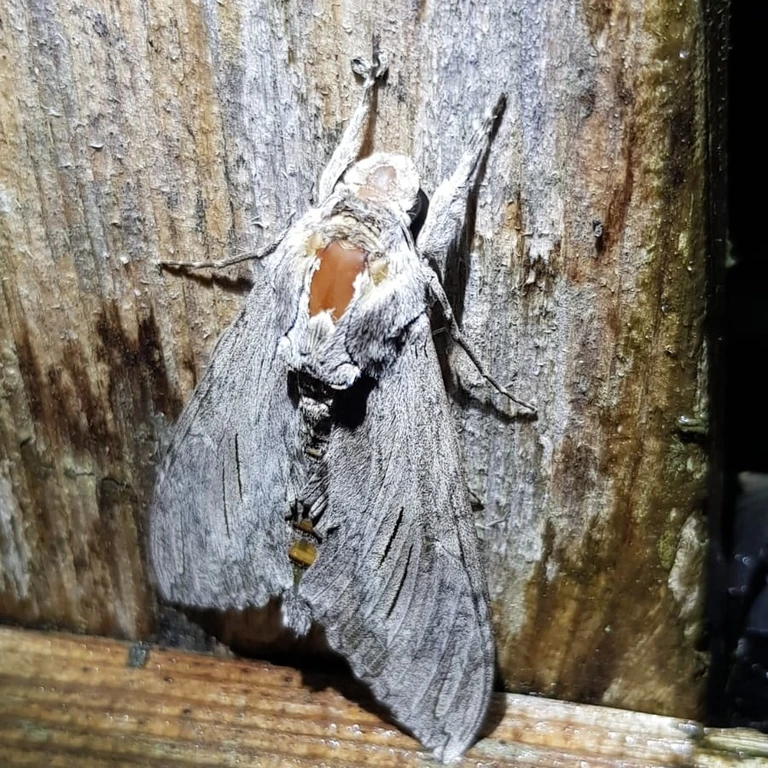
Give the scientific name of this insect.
Agrius convolvuli
